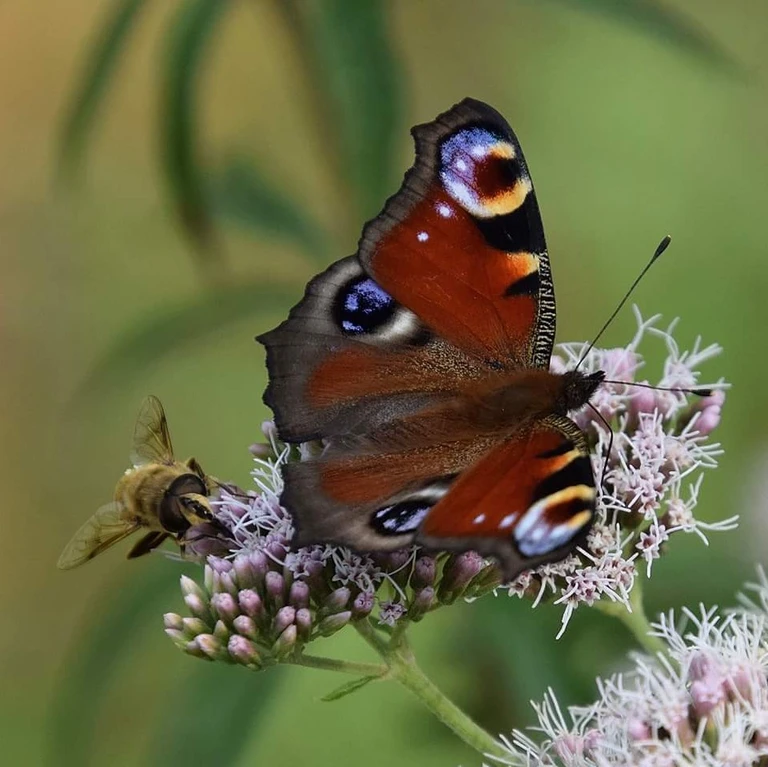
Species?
Aglais io
